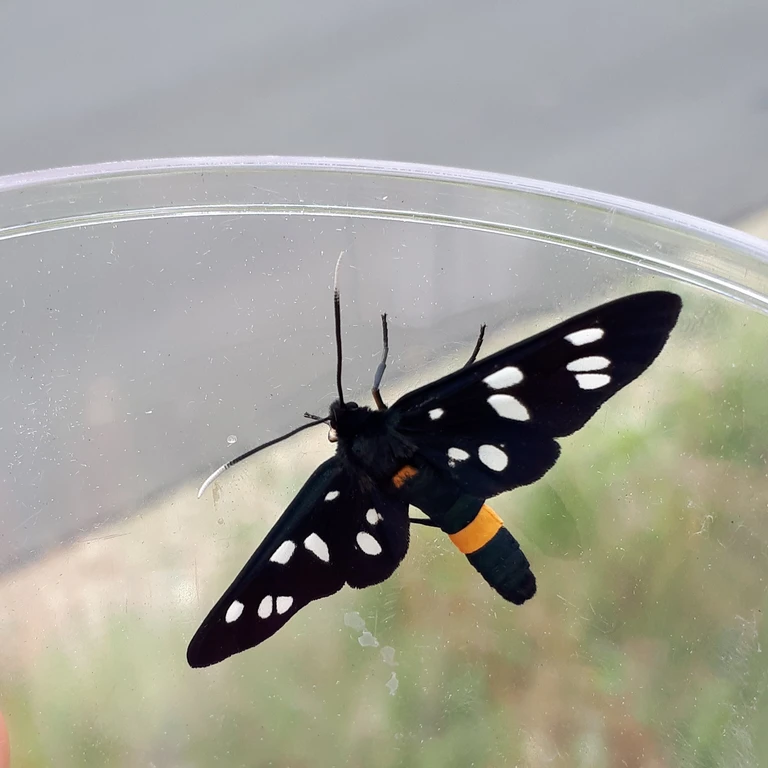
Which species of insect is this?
Amata phegea
